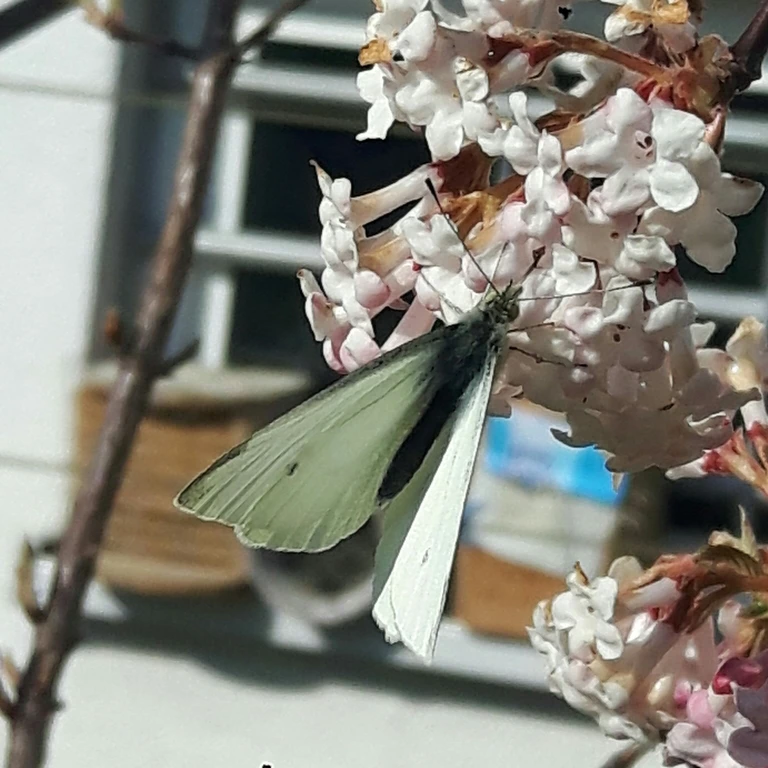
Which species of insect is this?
Pieris rapae
